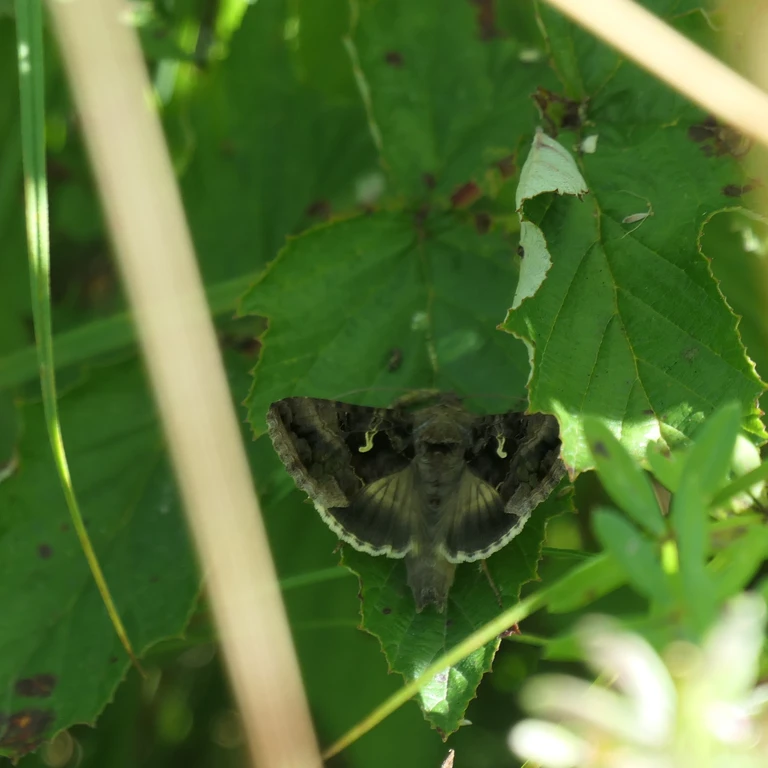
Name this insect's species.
Autographa gamma
